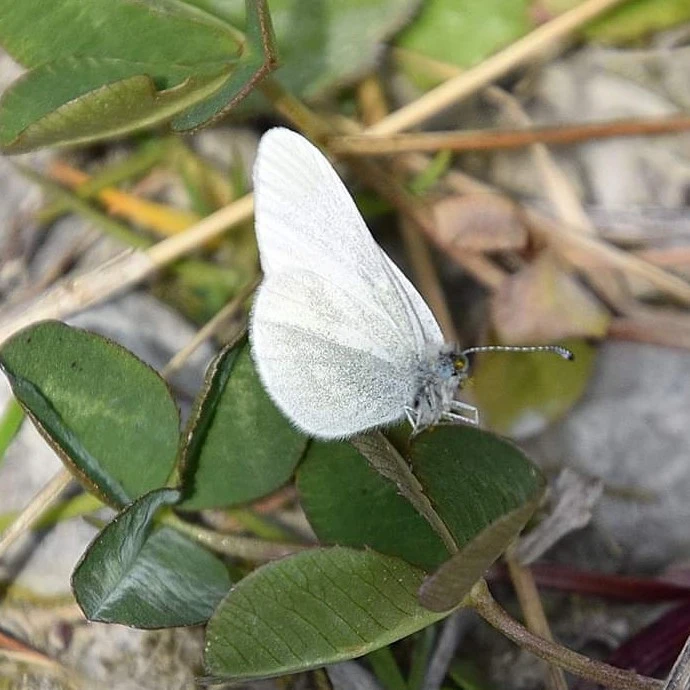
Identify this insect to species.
Leptidea sinapis/juvernica
